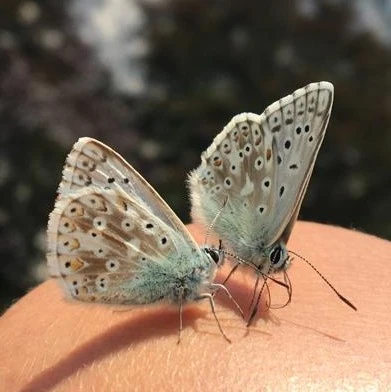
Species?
Lysandra coridon
